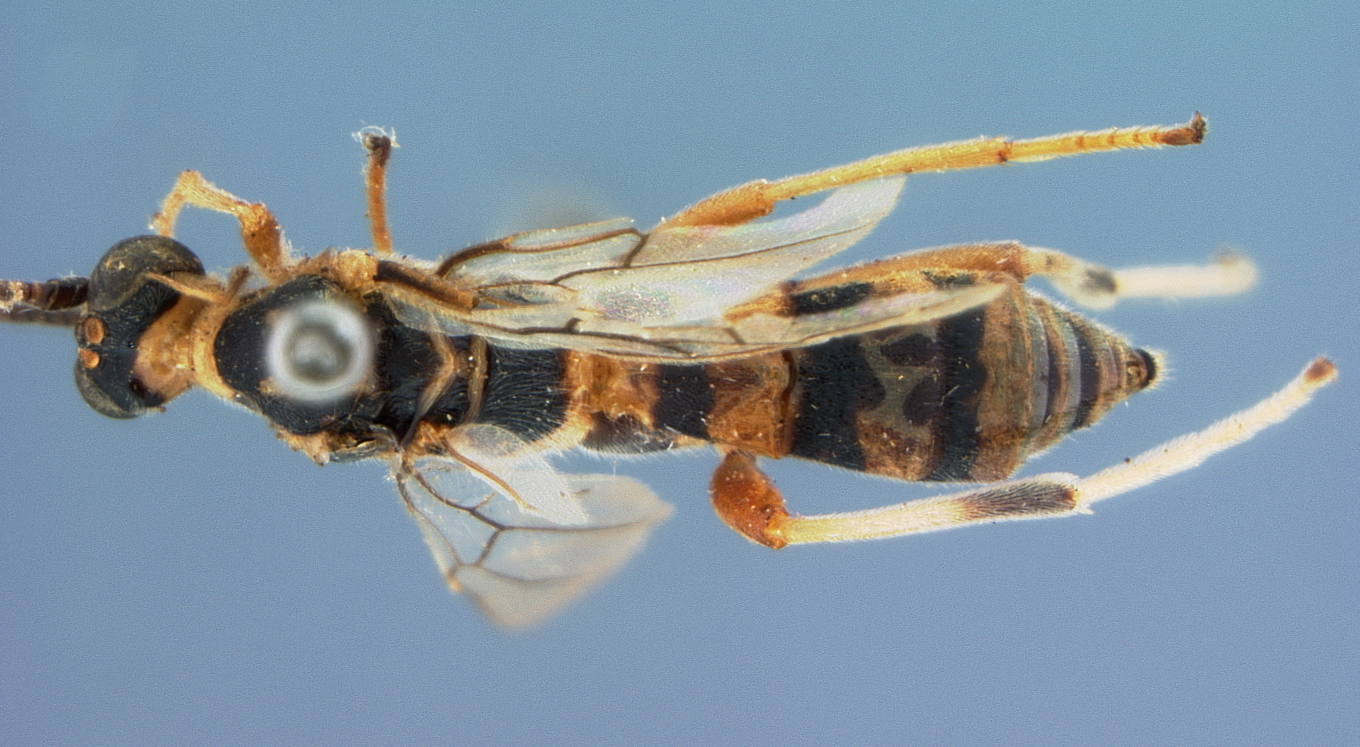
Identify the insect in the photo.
Hemigyroneuron speciosus
